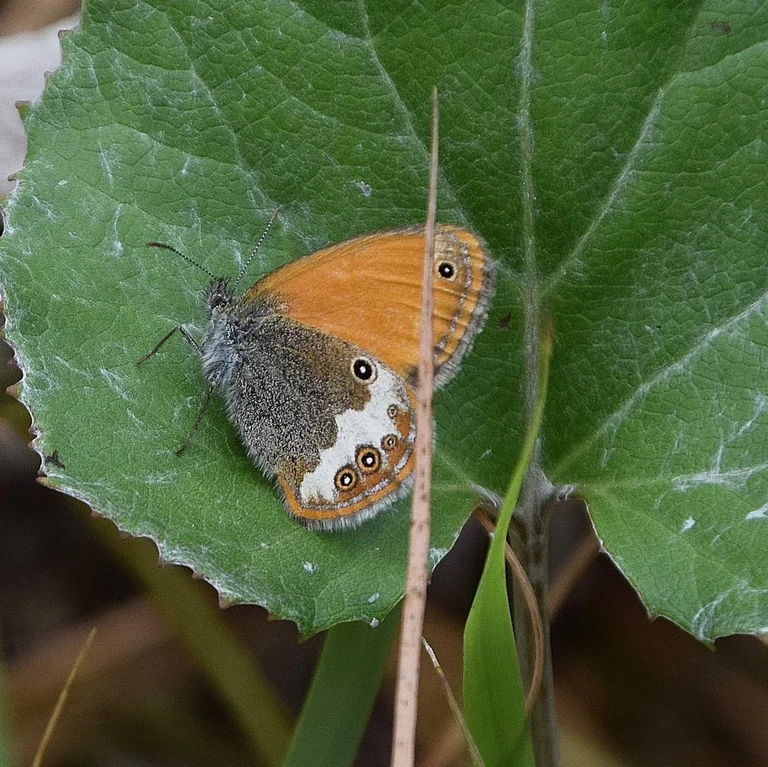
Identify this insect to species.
Coenonympha arcania
